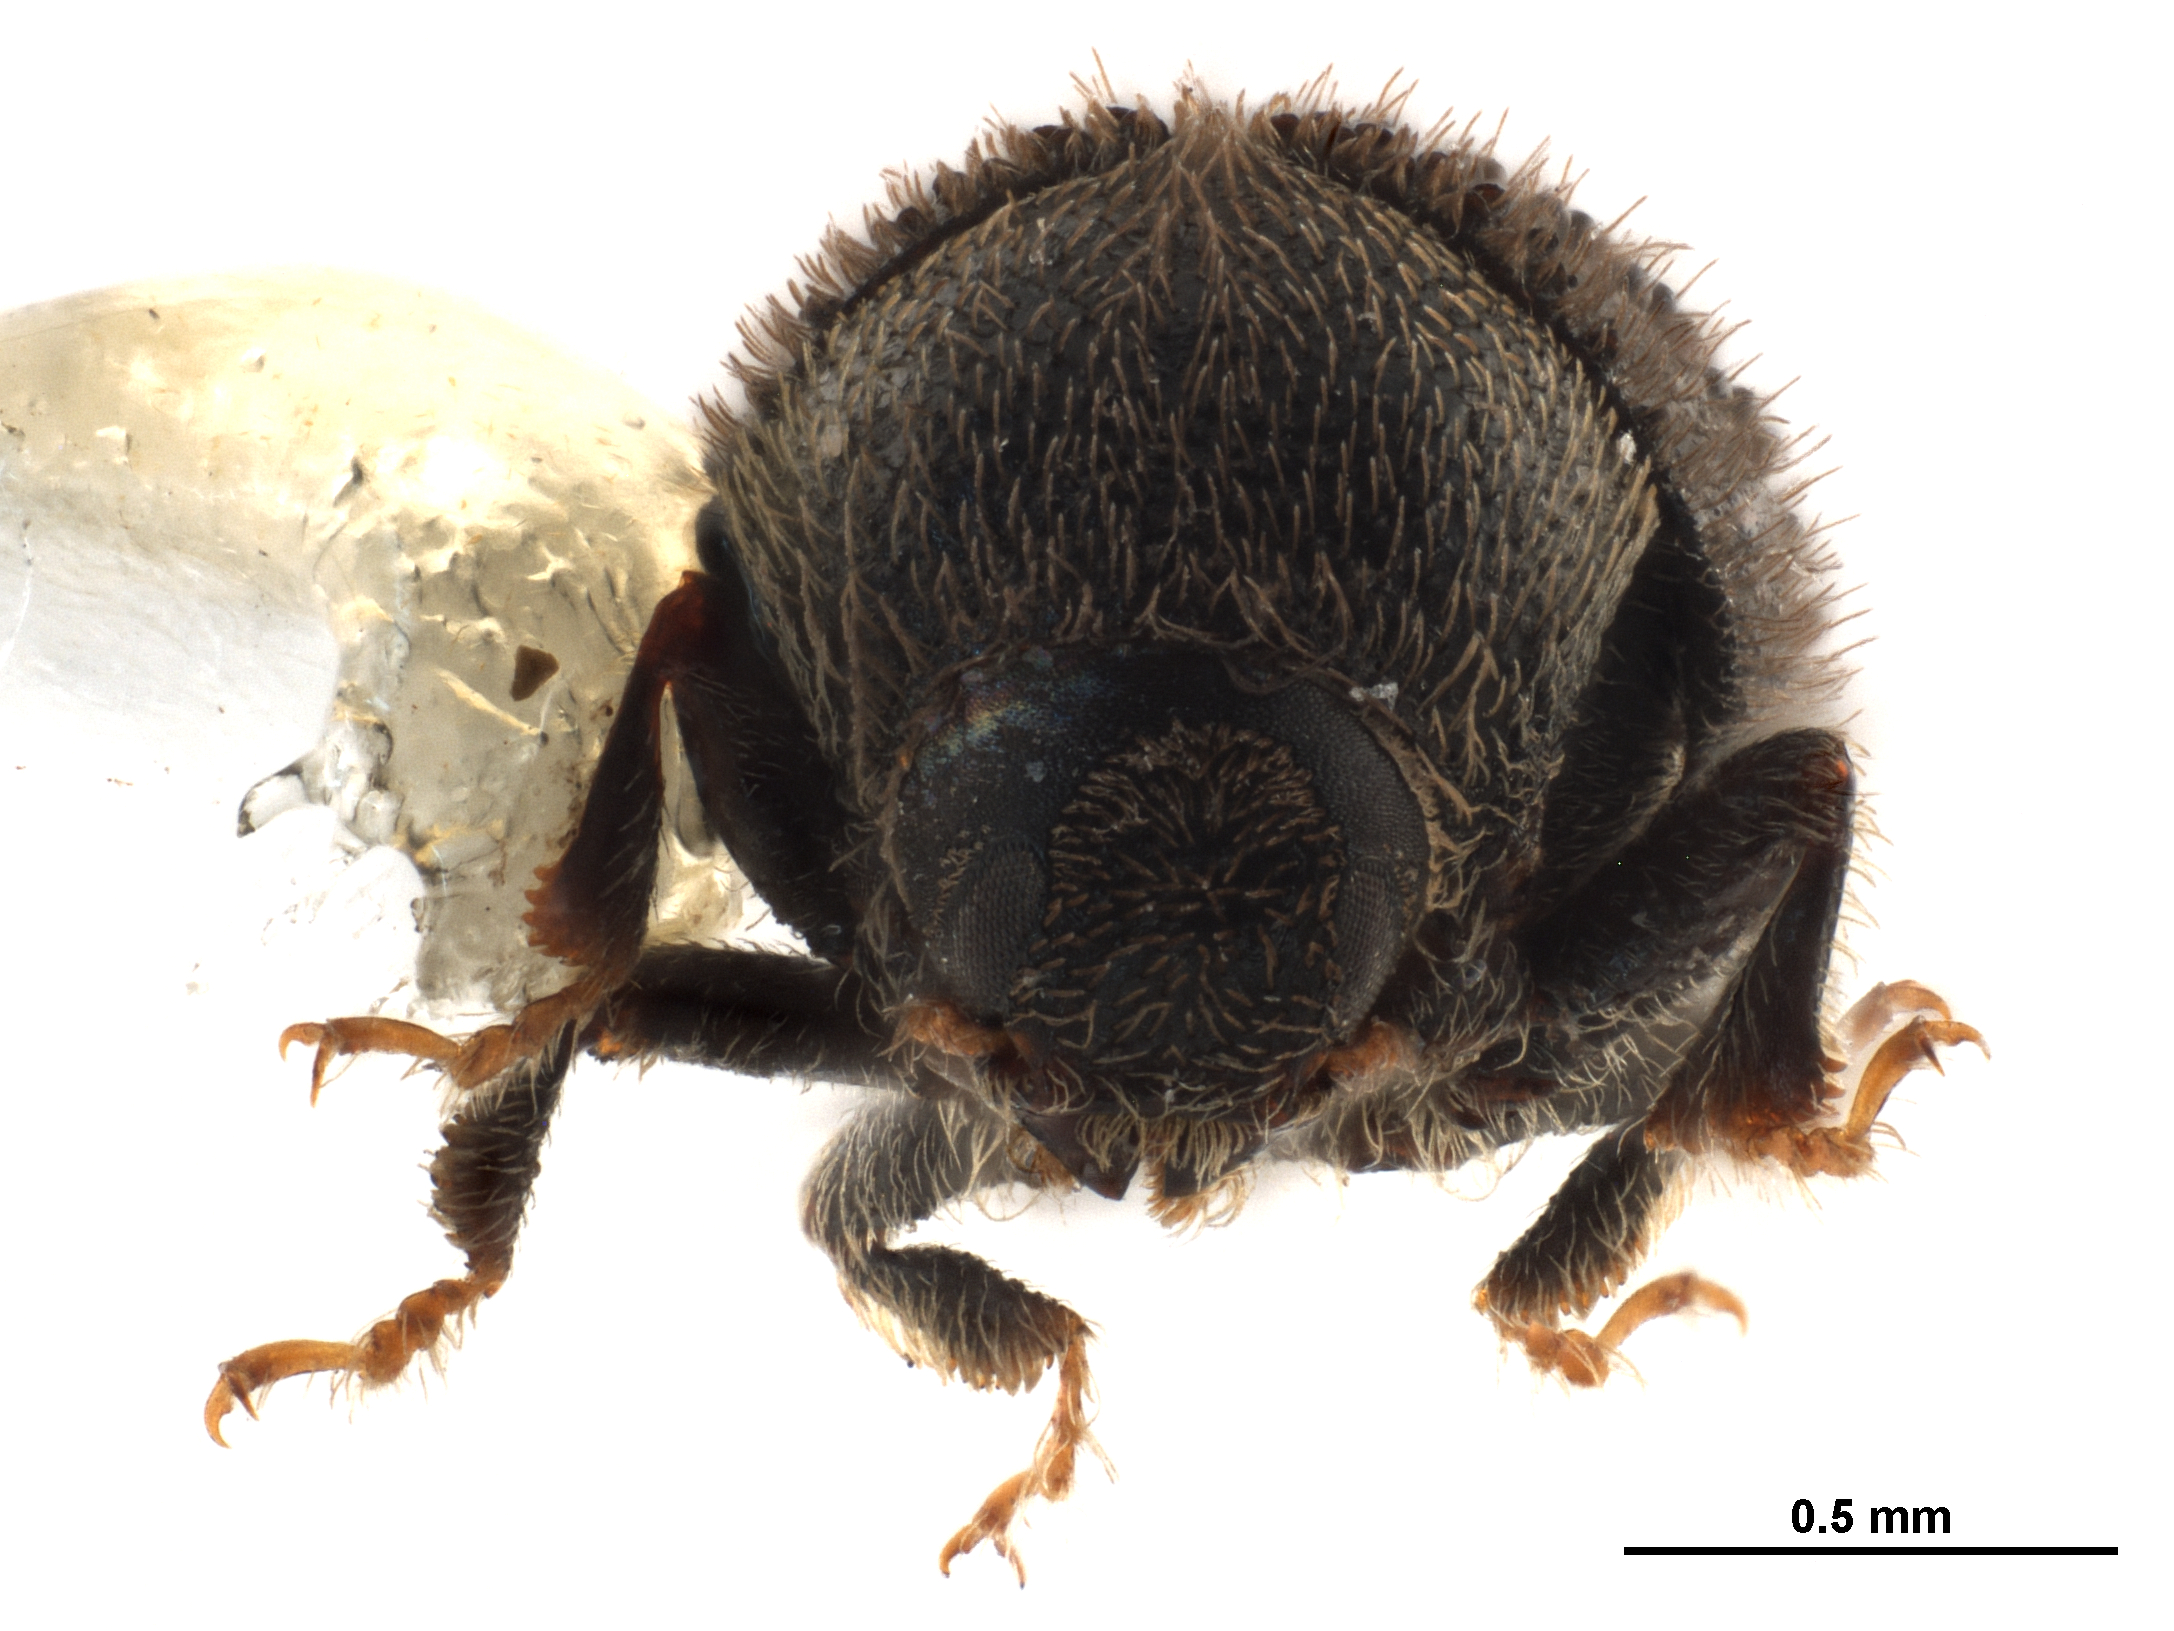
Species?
Acacicis atomarius
